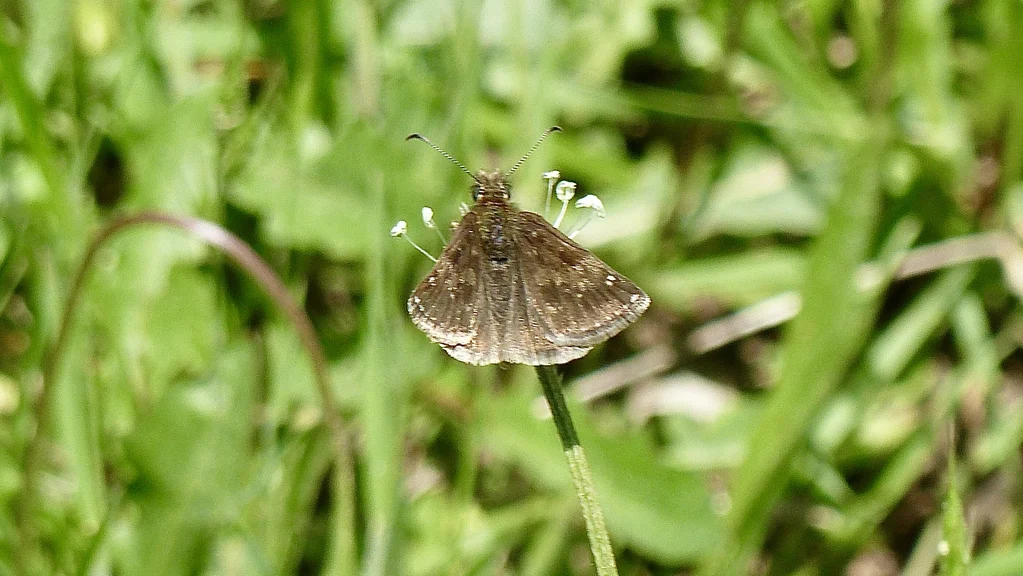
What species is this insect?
Erynnis tages
